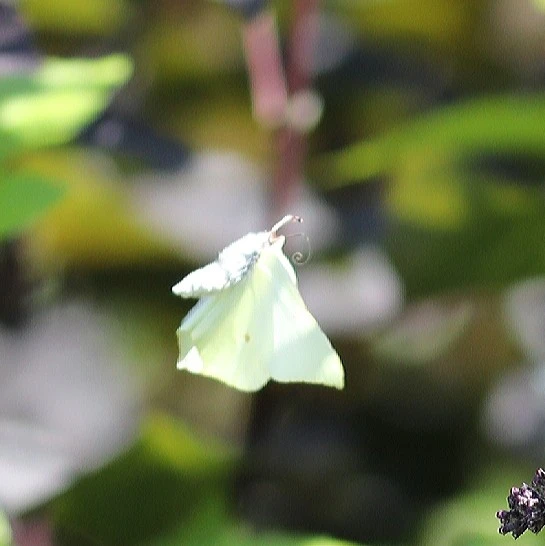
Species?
Gonepteryx rhamni
